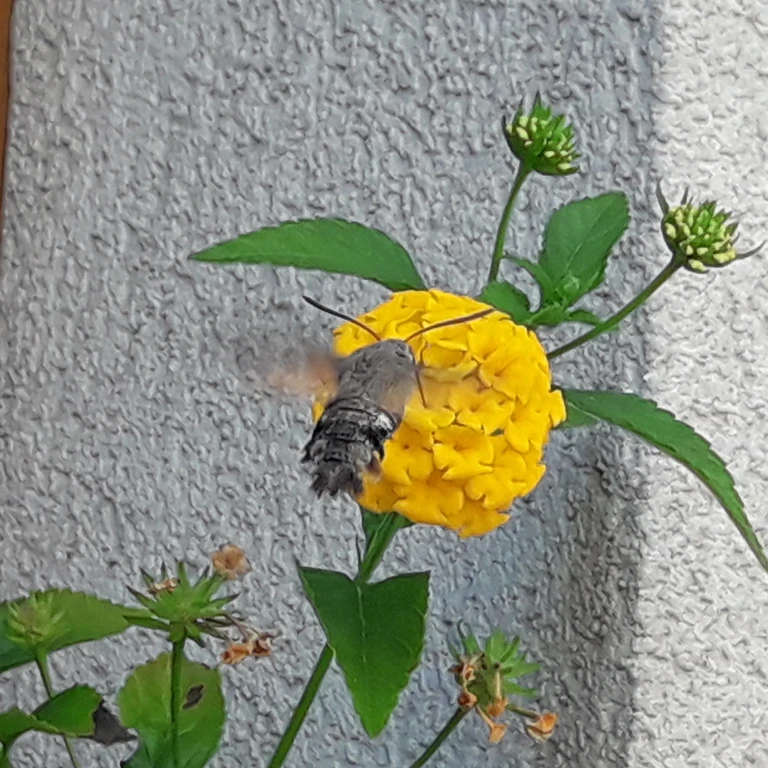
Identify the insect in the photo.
Macroglossum stellatarum
